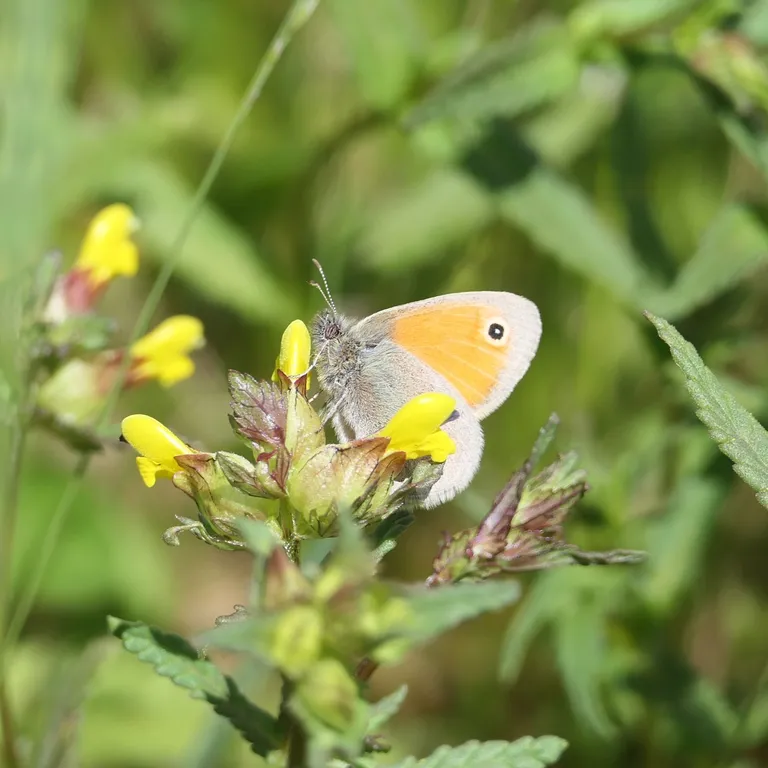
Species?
Coenonympha pamphilus
